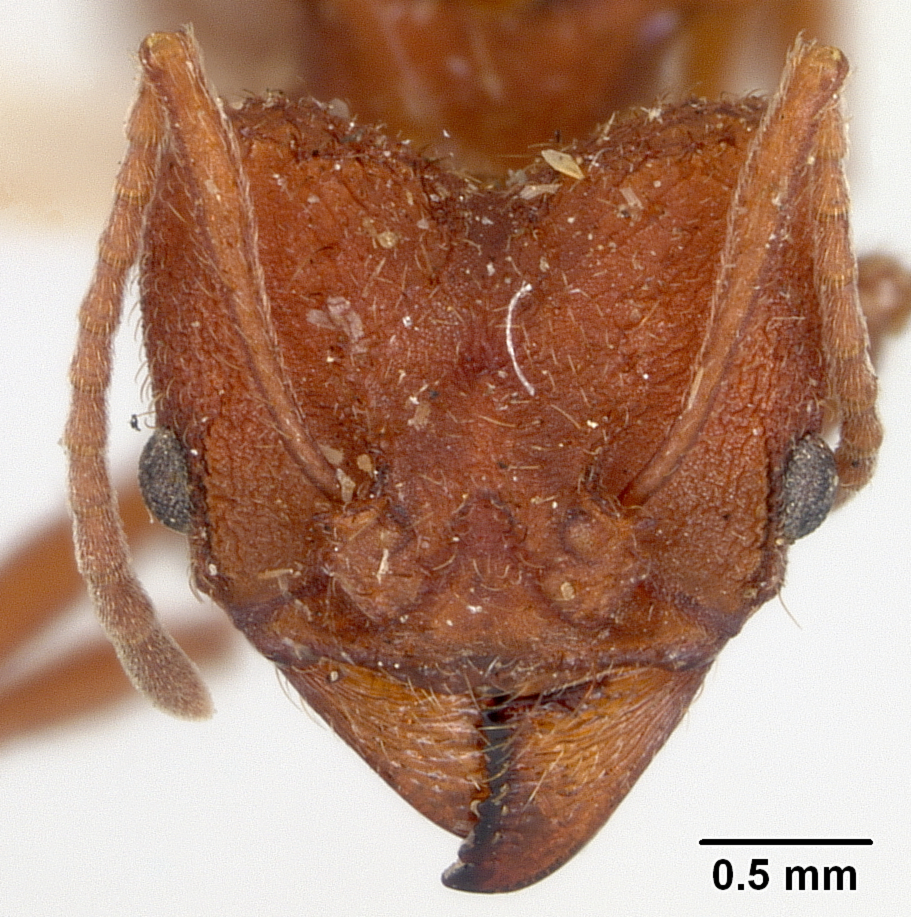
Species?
Atta versicolor
